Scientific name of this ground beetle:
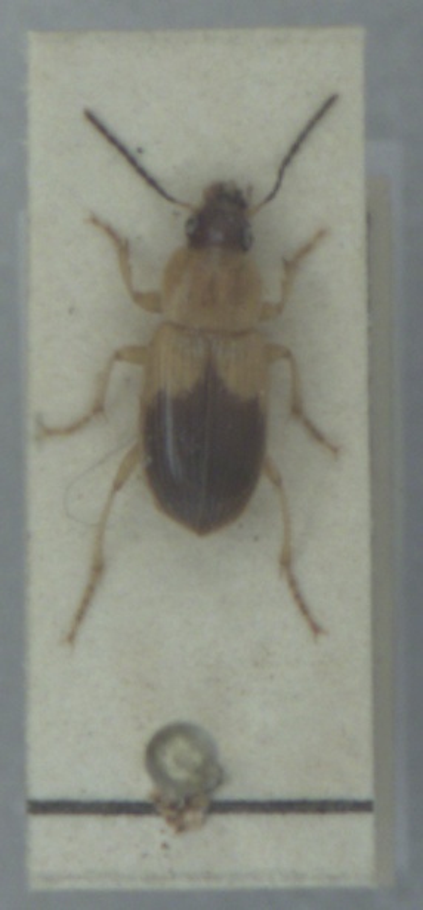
Stenolophus teutonus
